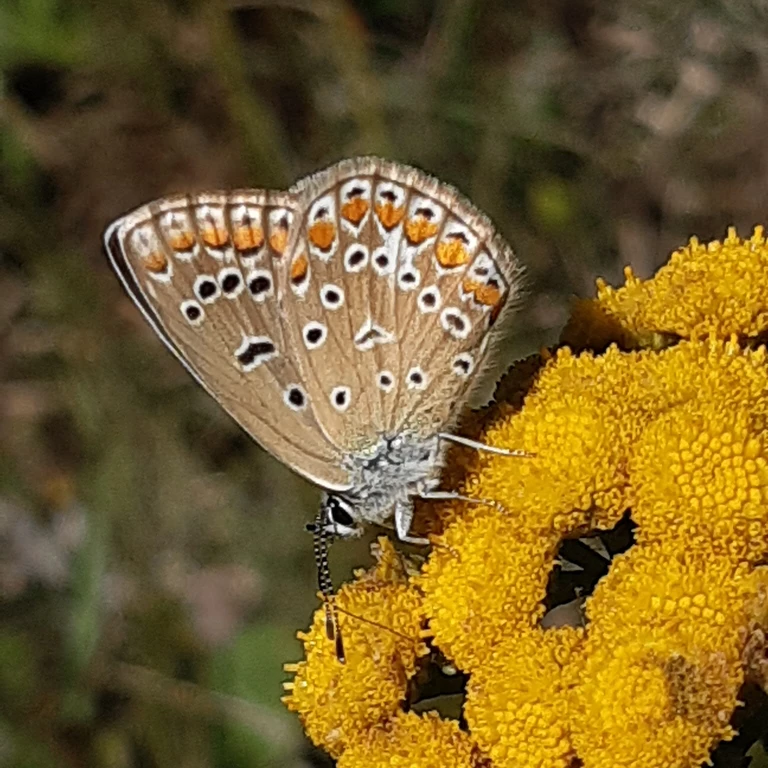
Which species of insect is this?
Polyommatus icarus
